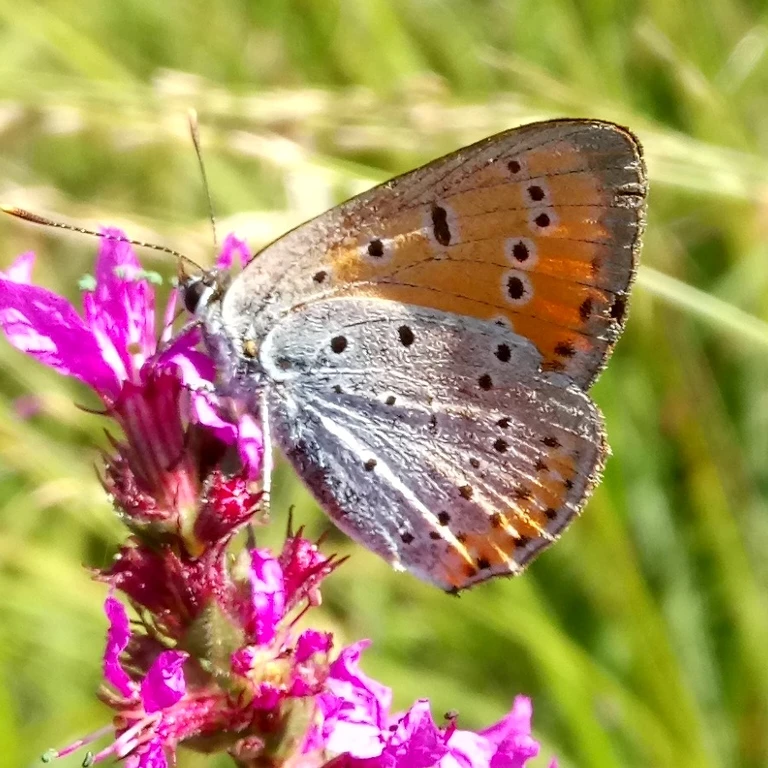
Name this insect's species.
Lycaena dispar
